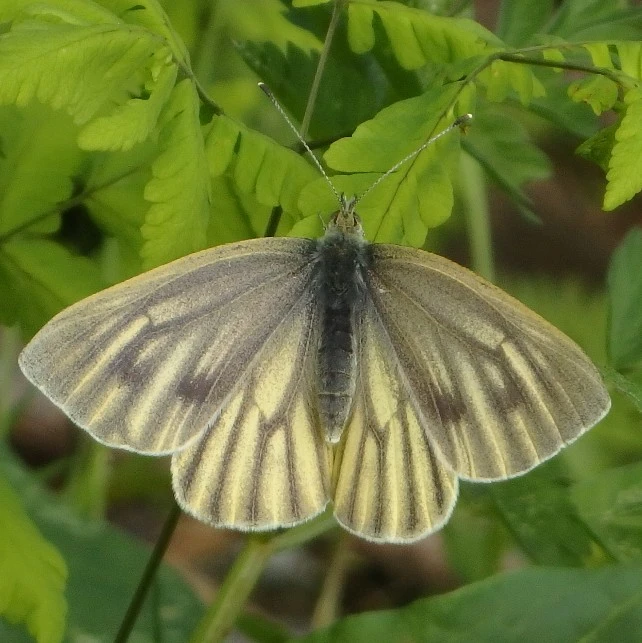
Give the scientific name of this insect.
Pieris bryoniae
